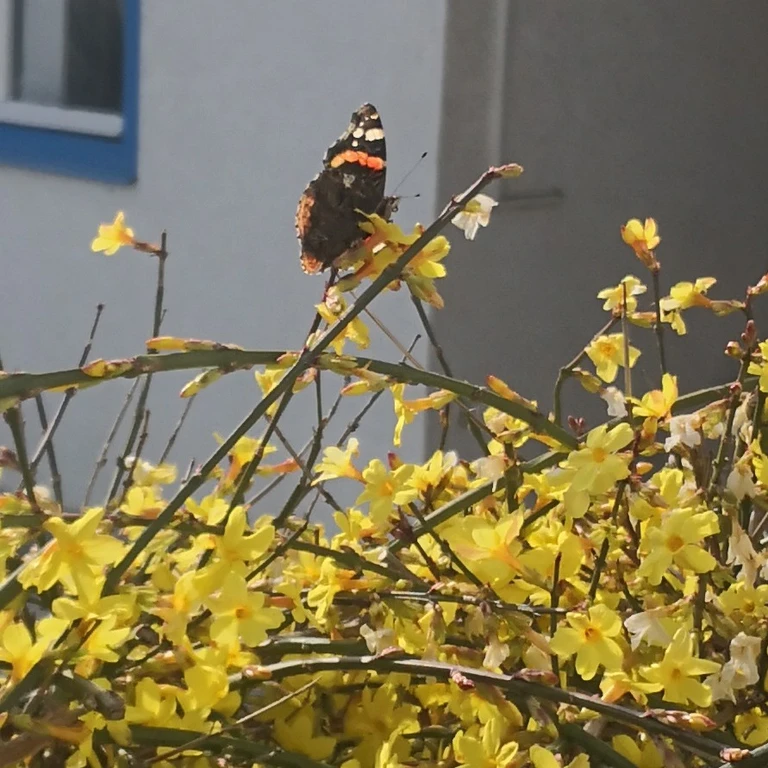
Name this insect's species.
Vanessa atalanta
